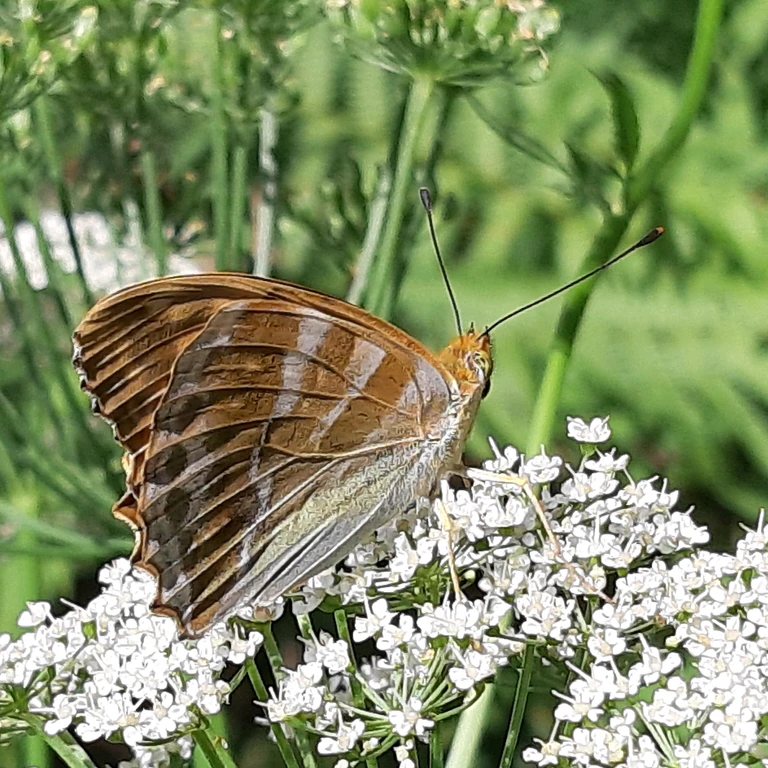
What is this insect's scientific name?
Argynnis paphia
